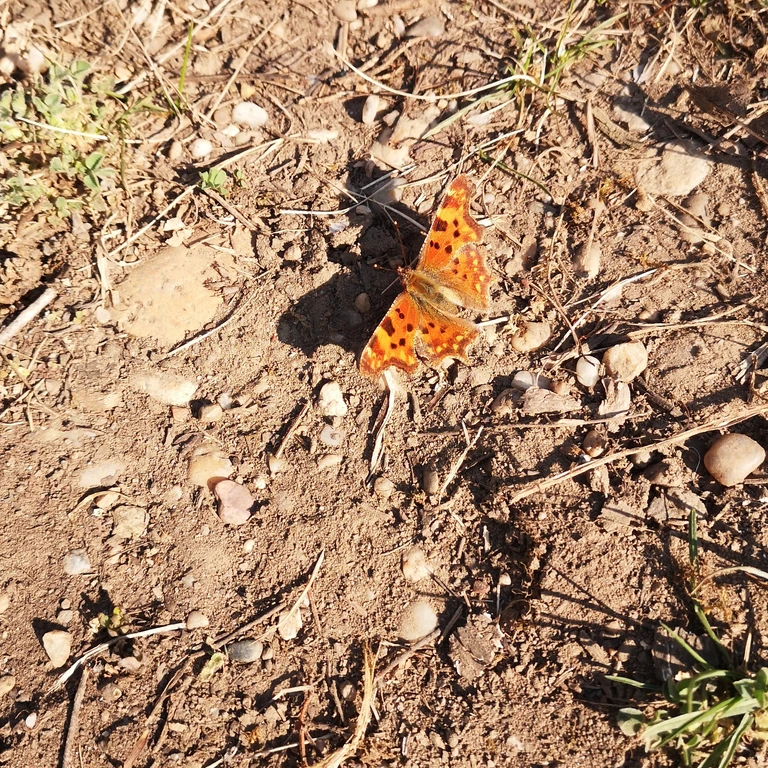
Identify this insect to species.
Polygonia c-album
